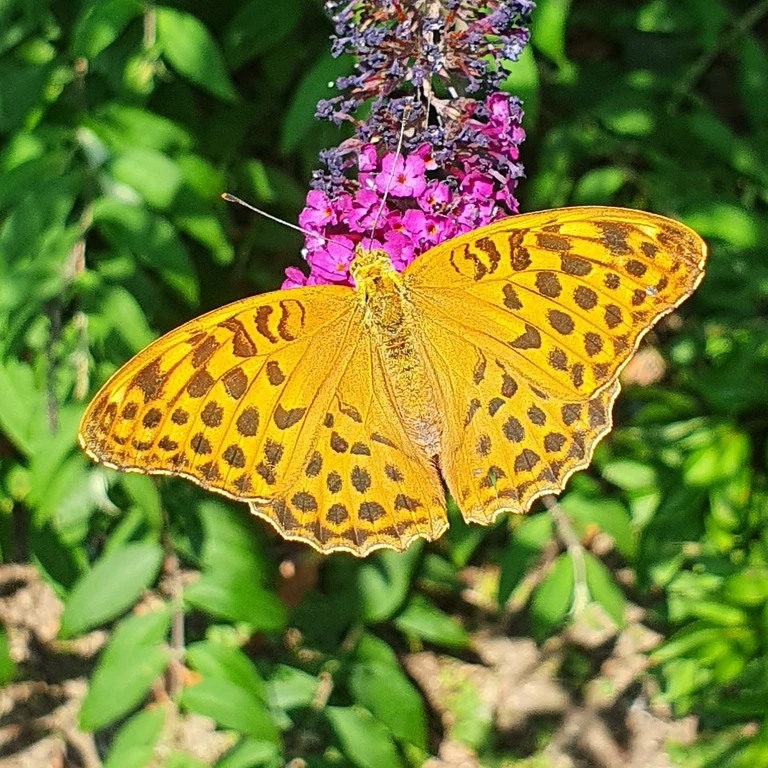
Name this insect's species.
Argynnis paphia
